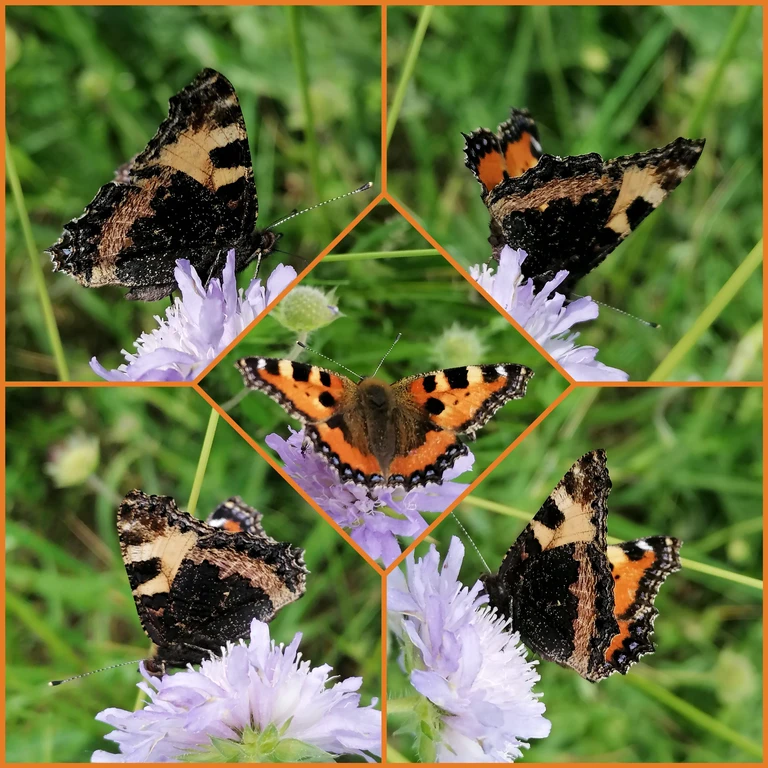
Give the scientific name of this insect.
Aglais urticae
